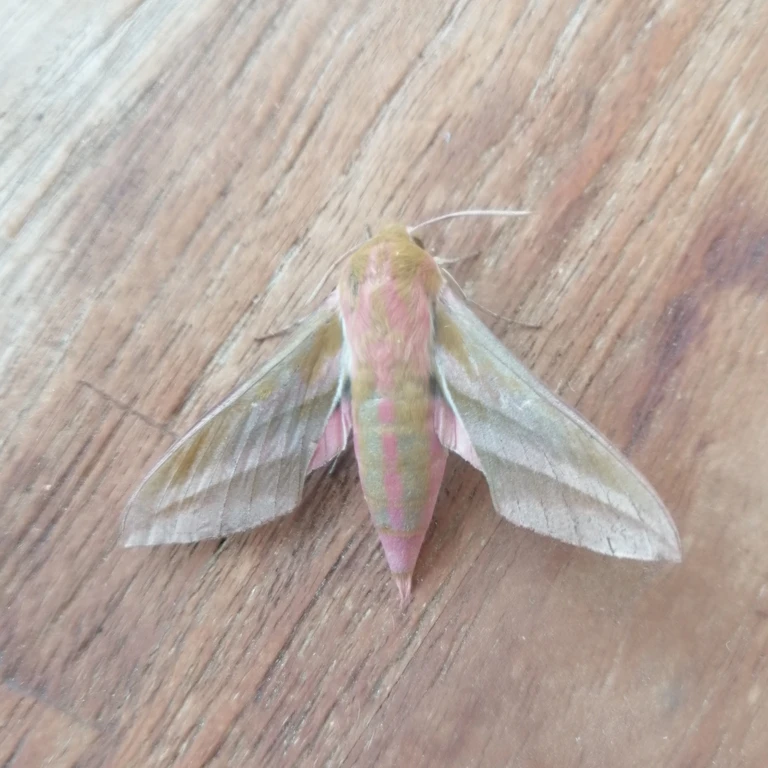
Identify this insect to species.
Deilephila elpenor
